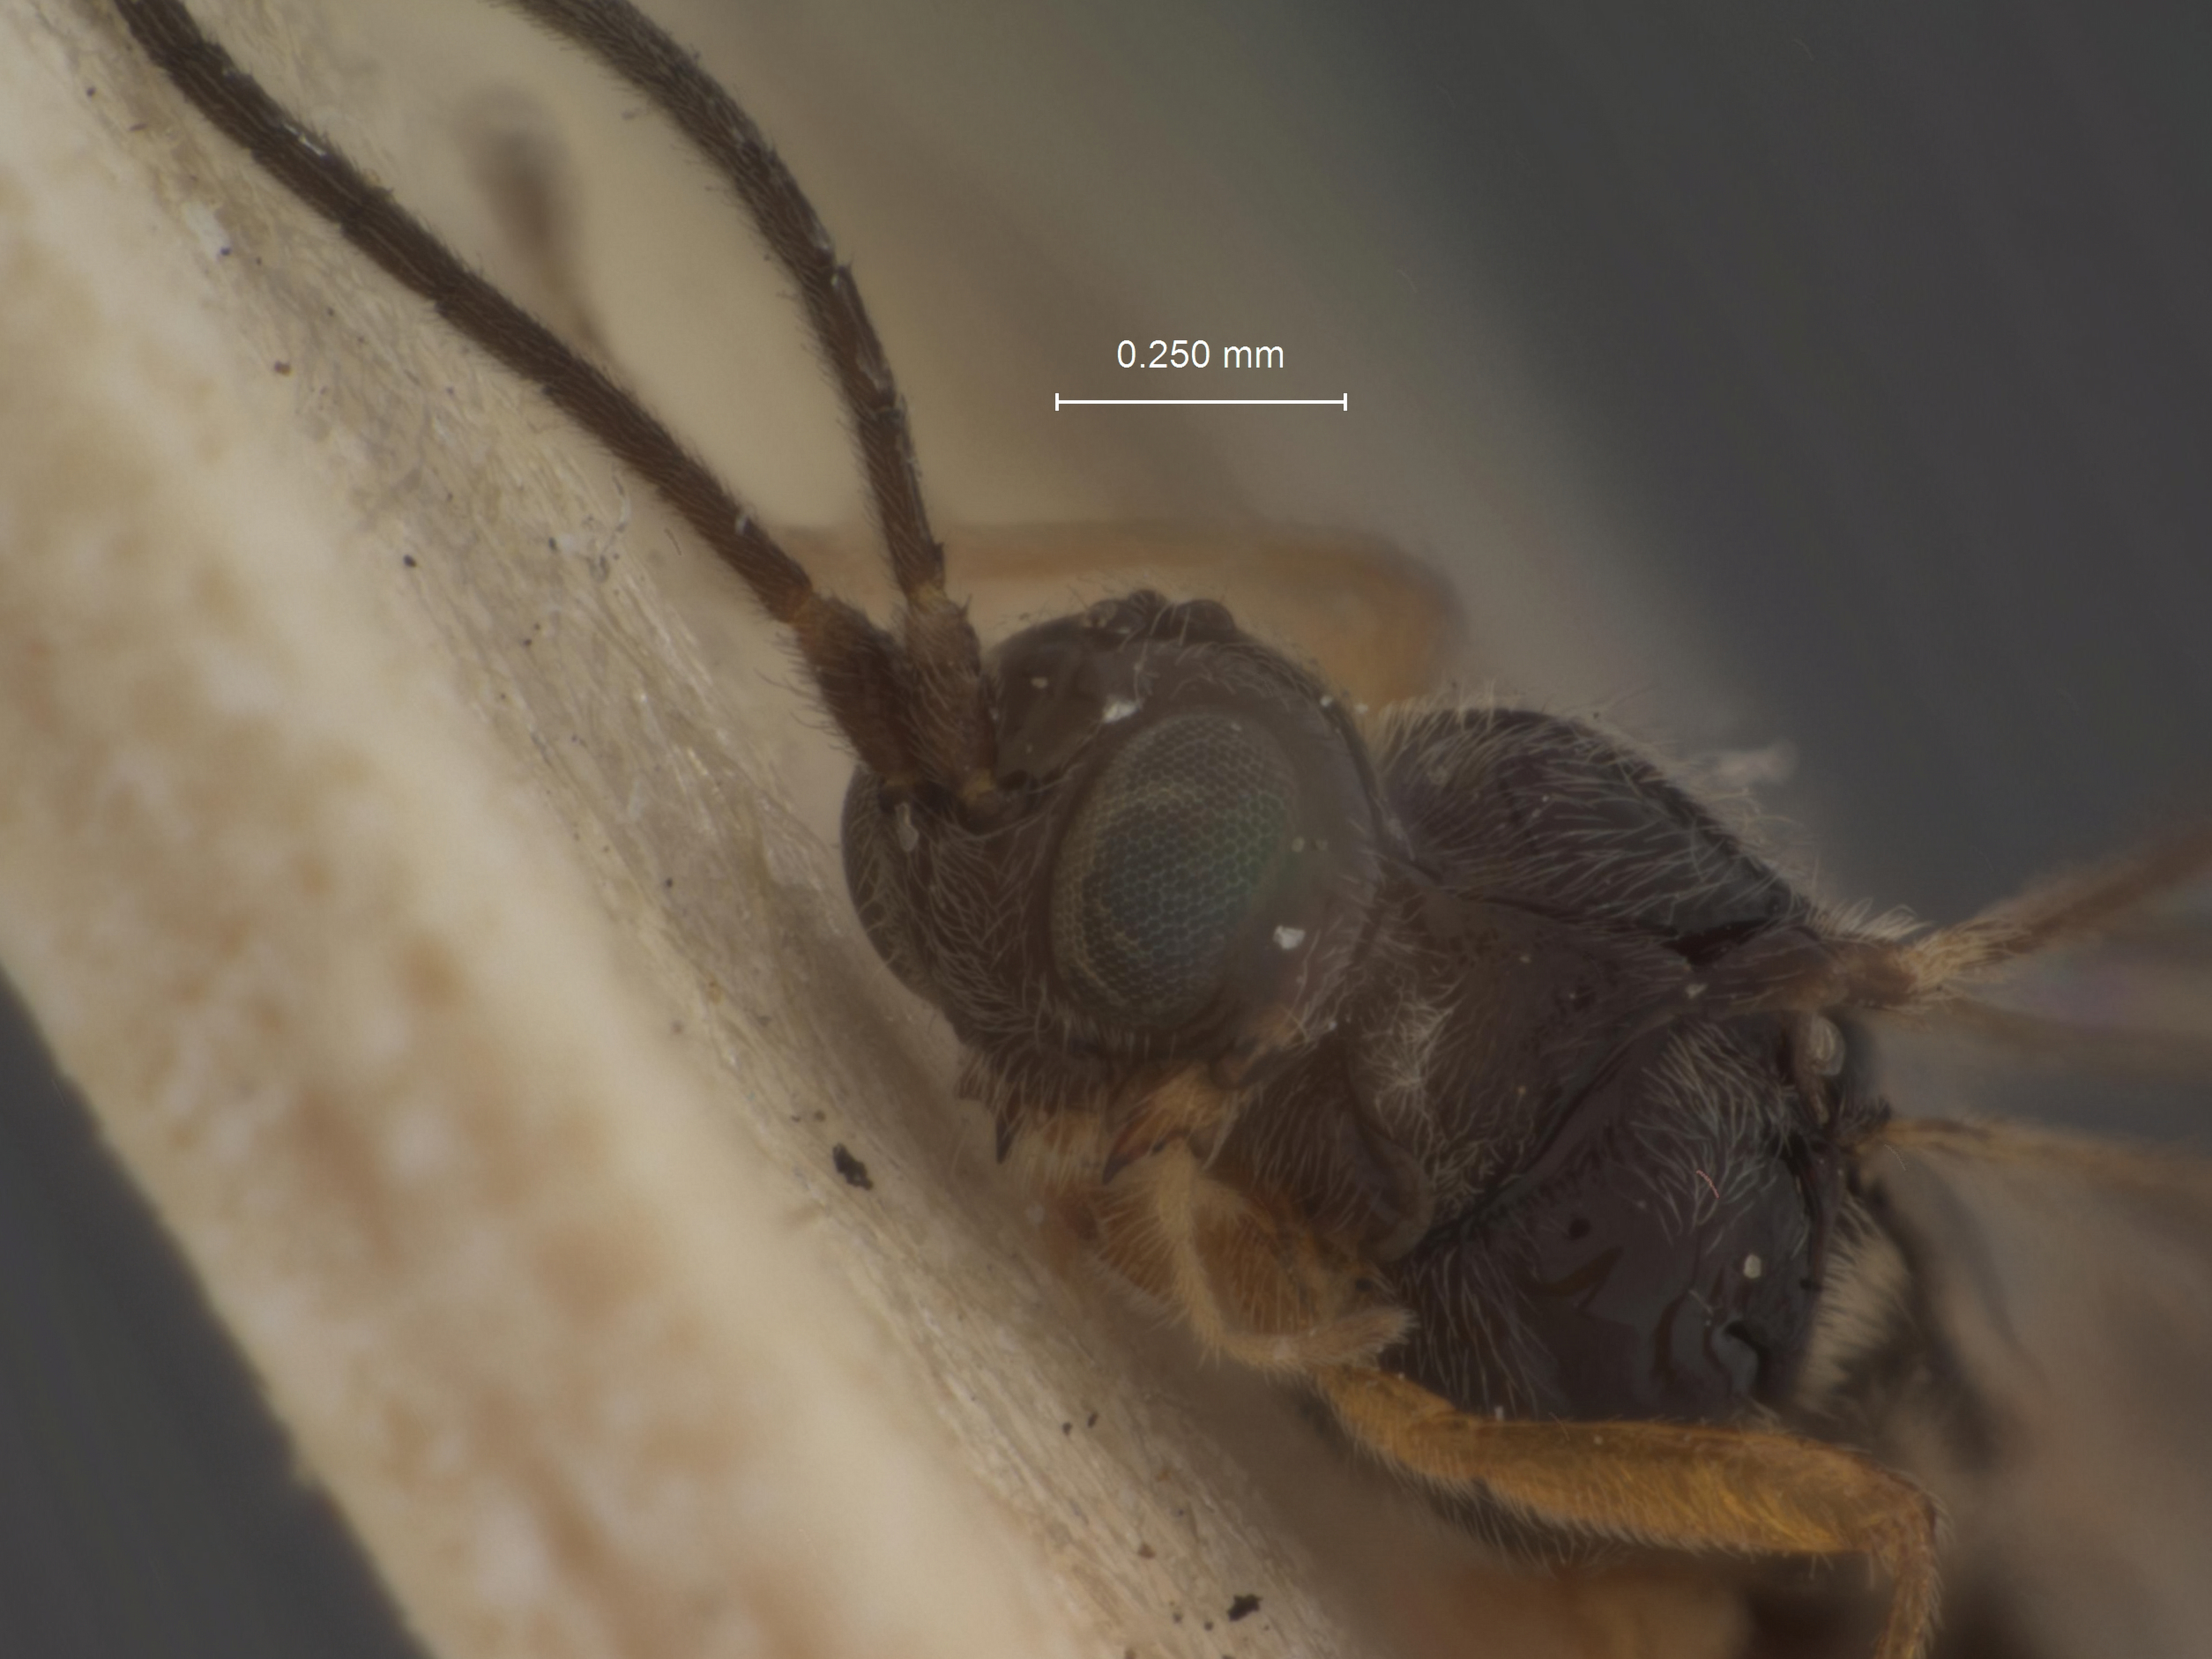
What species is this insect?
Gyrocampa lanigera
